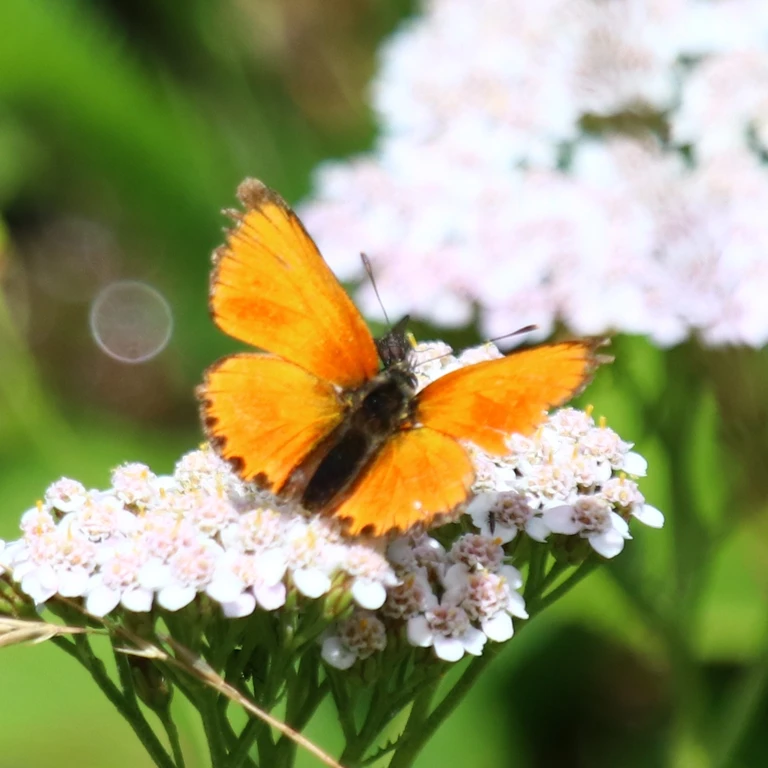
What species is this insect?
Lycaena virgaureae
